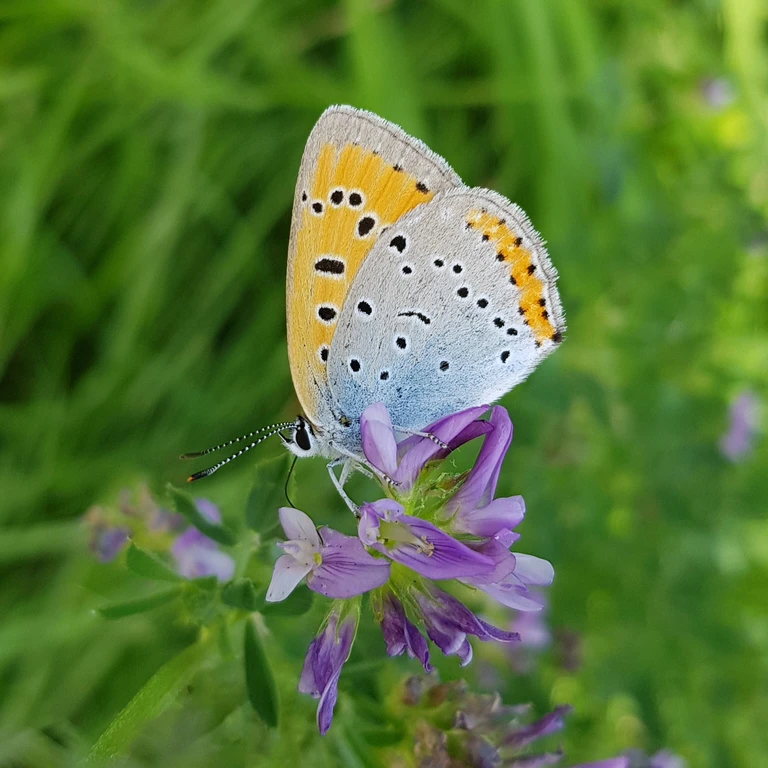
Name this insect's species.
Lycaena dispar
